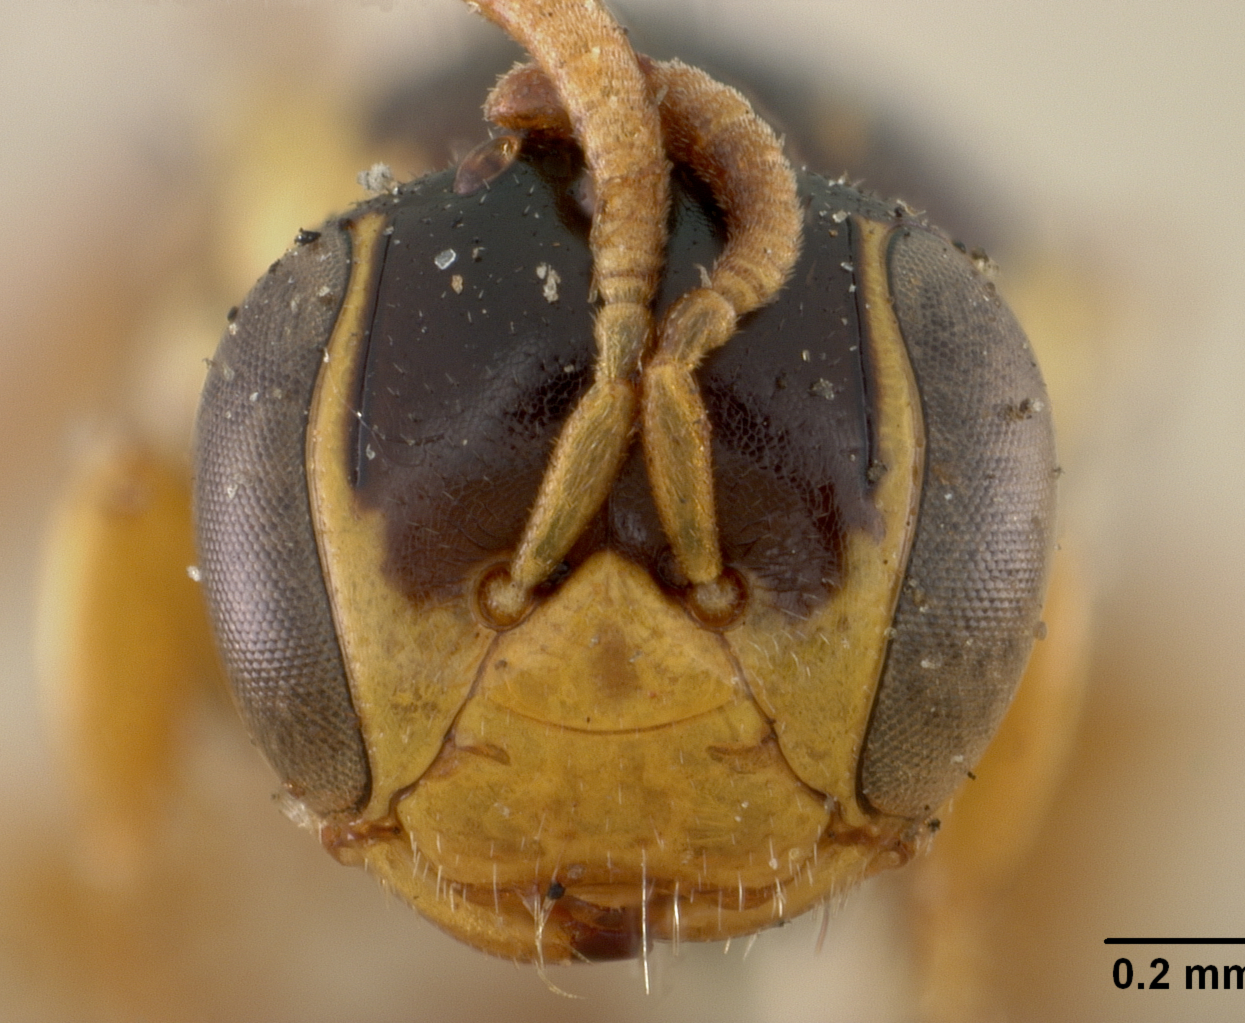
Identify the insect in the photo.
Pachyprosopis saturnina
